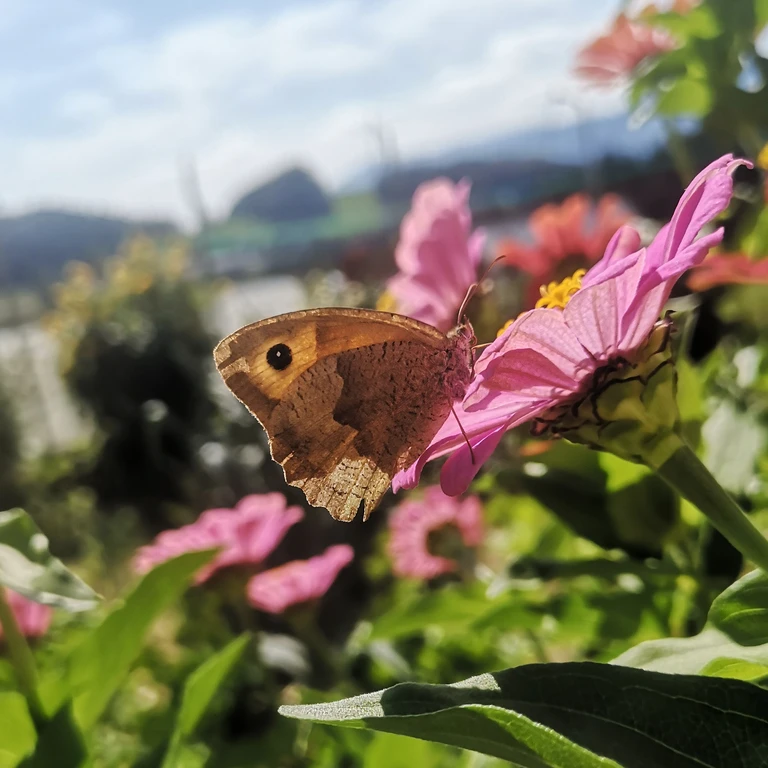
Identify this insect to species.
Maniola jurtina
